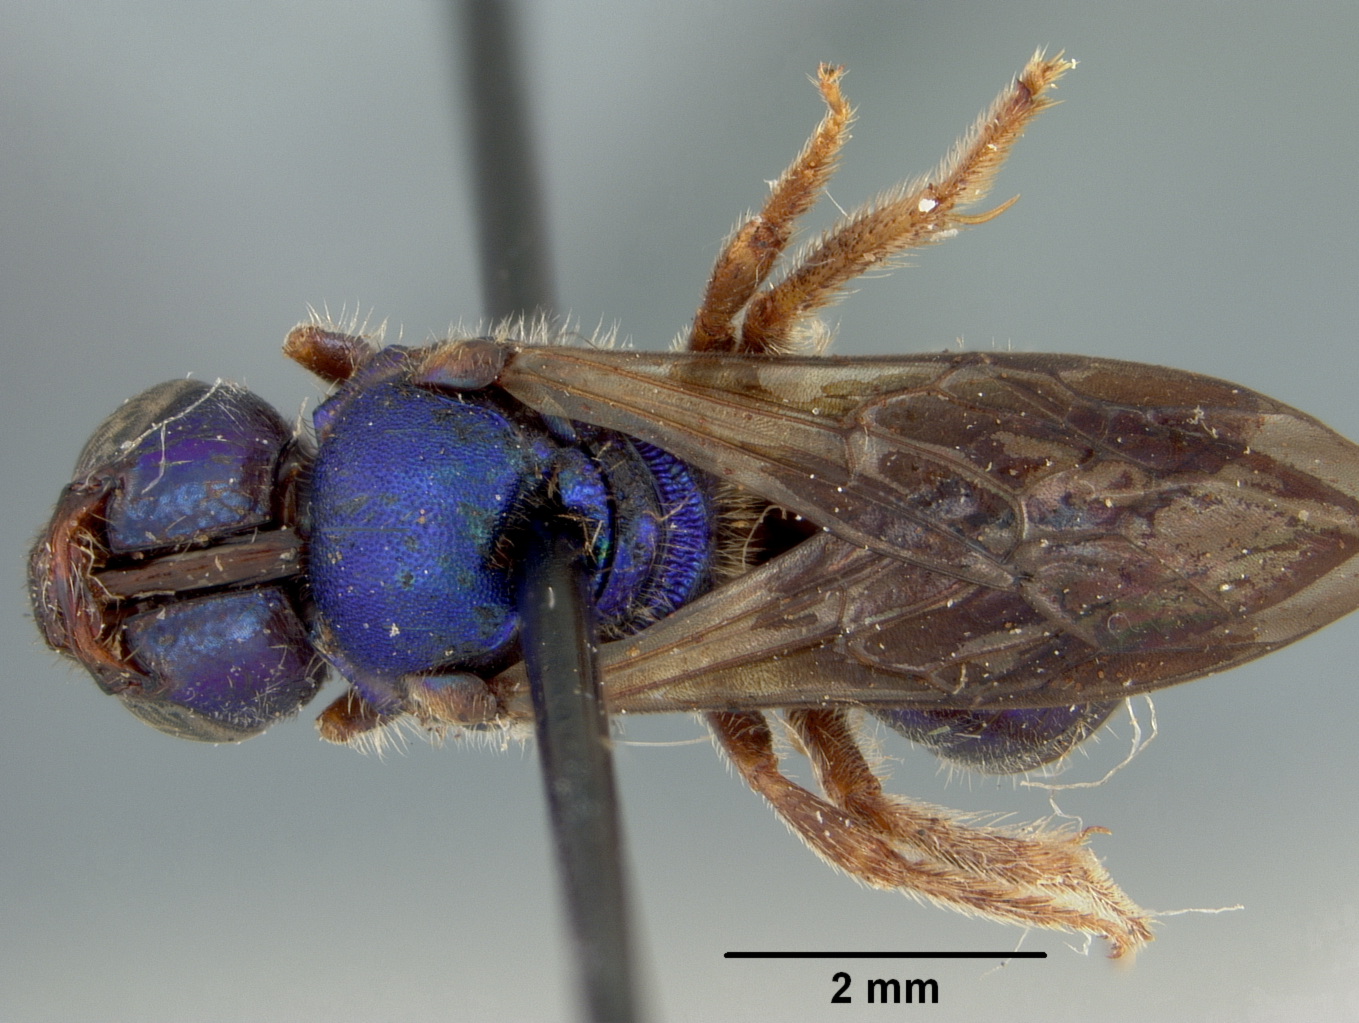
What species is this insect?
Augochlora mosieri
